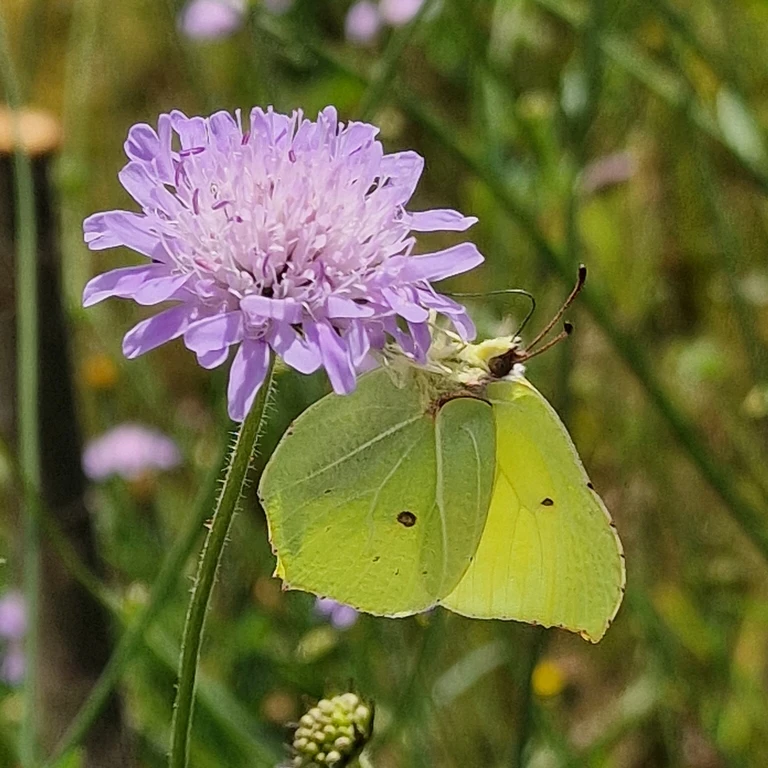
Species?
Gonepteryx rhamni
